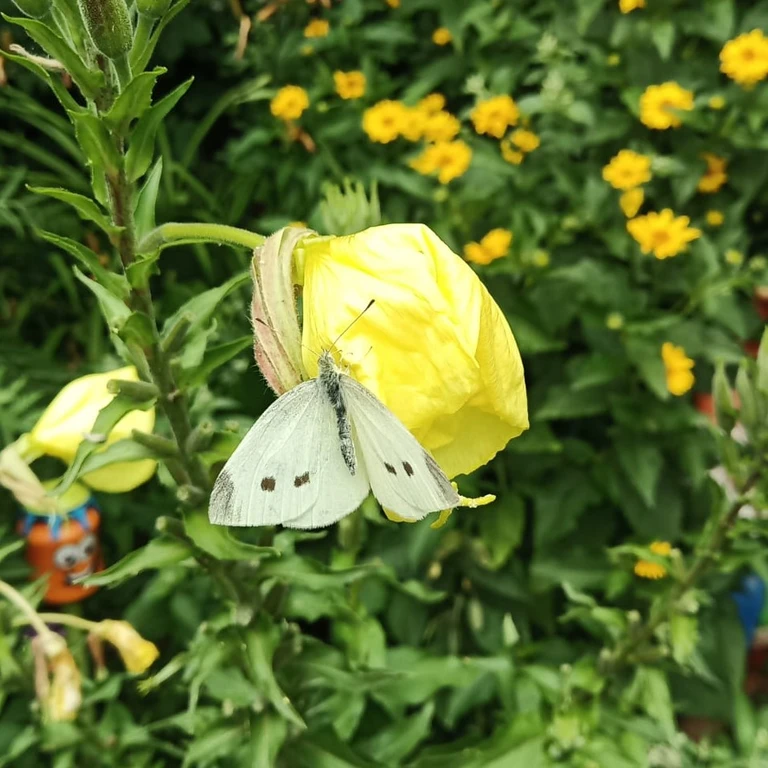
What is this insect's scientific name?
Pieris rapae
